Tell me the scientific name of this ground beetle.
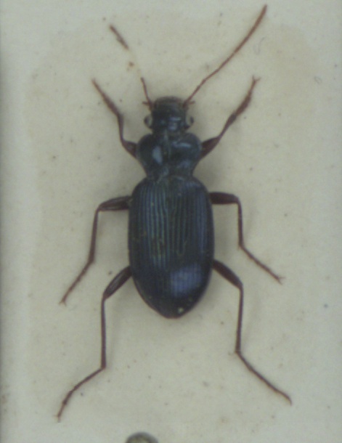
Leistus spinibarbis
